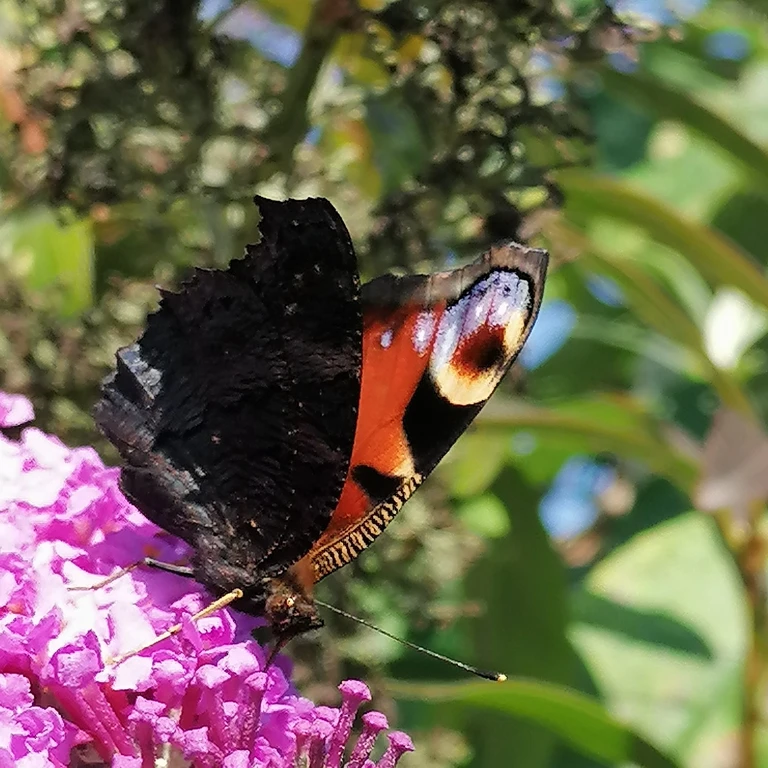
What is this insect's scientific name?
Aglais io
